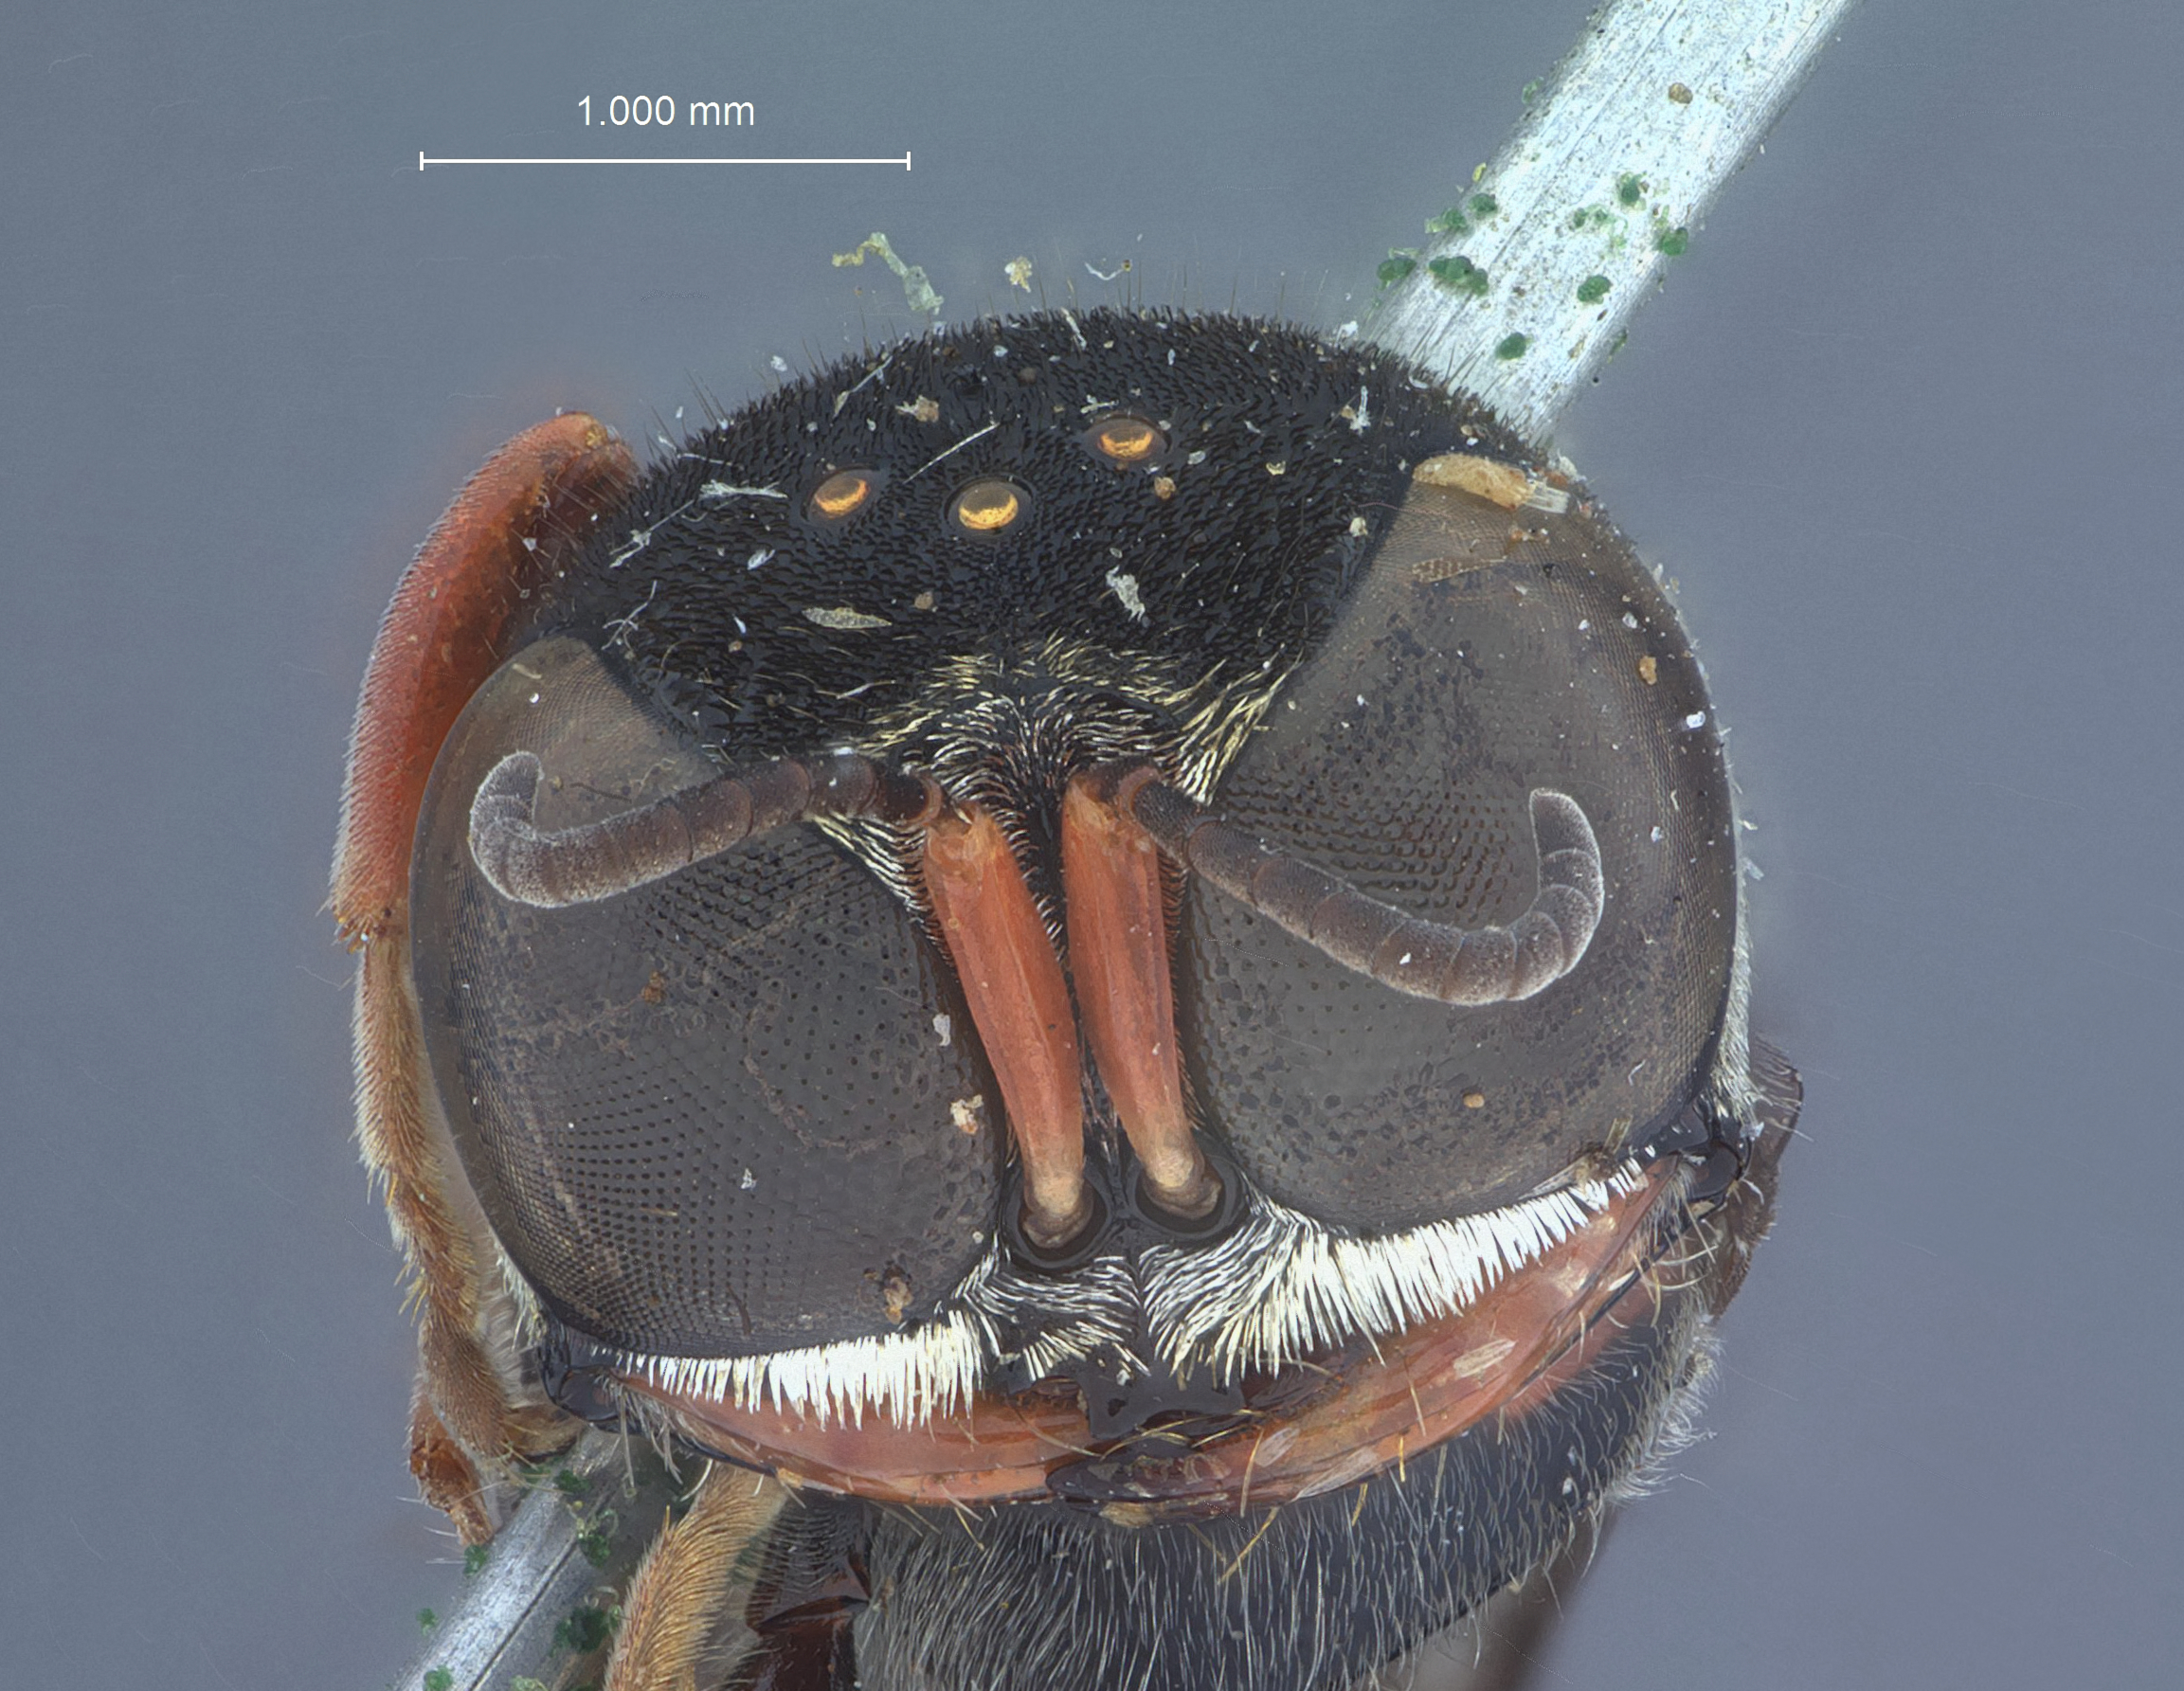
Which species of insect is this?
Dasyproctus vaporus
